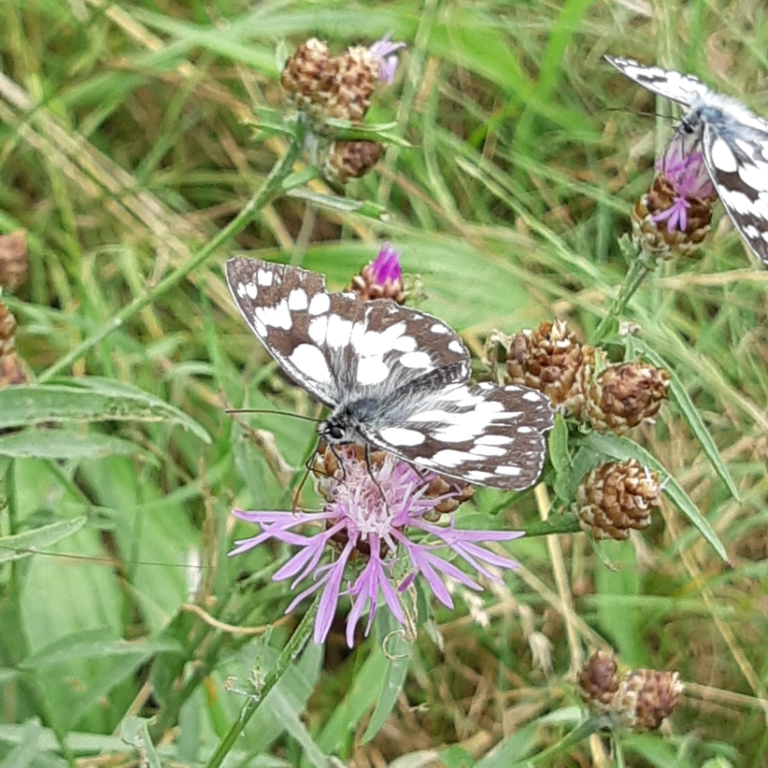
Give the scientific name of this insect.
Melanargia galathea
